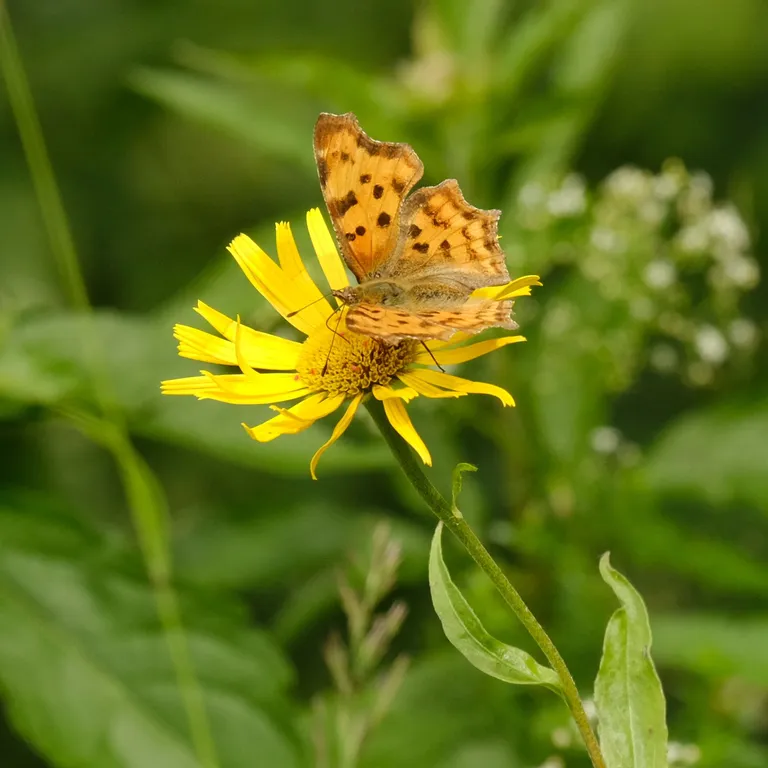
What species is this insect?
Polygonia c-album
